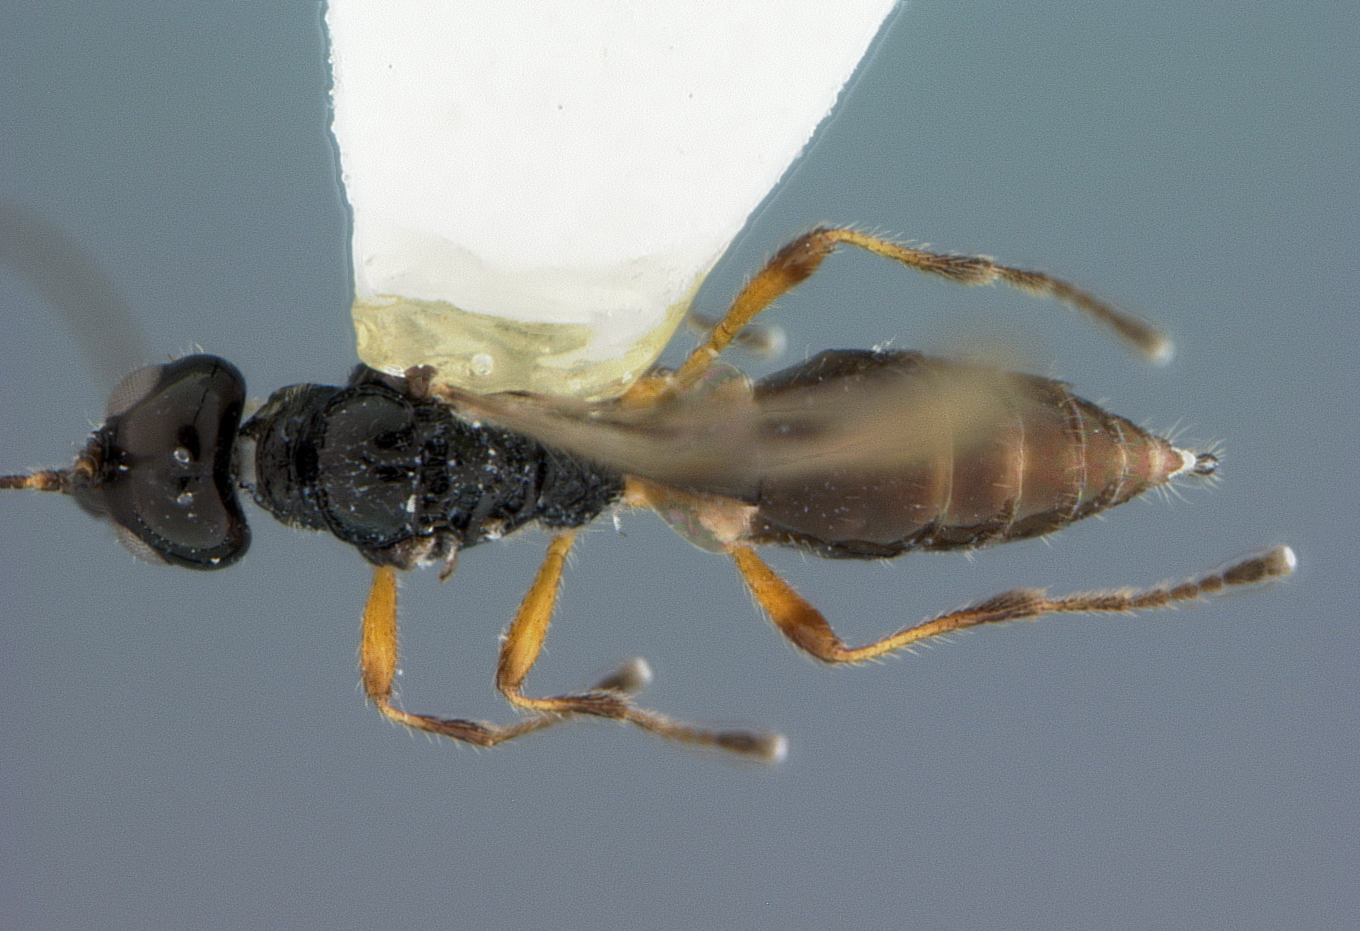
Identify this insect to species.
Chaenusa whartoni
